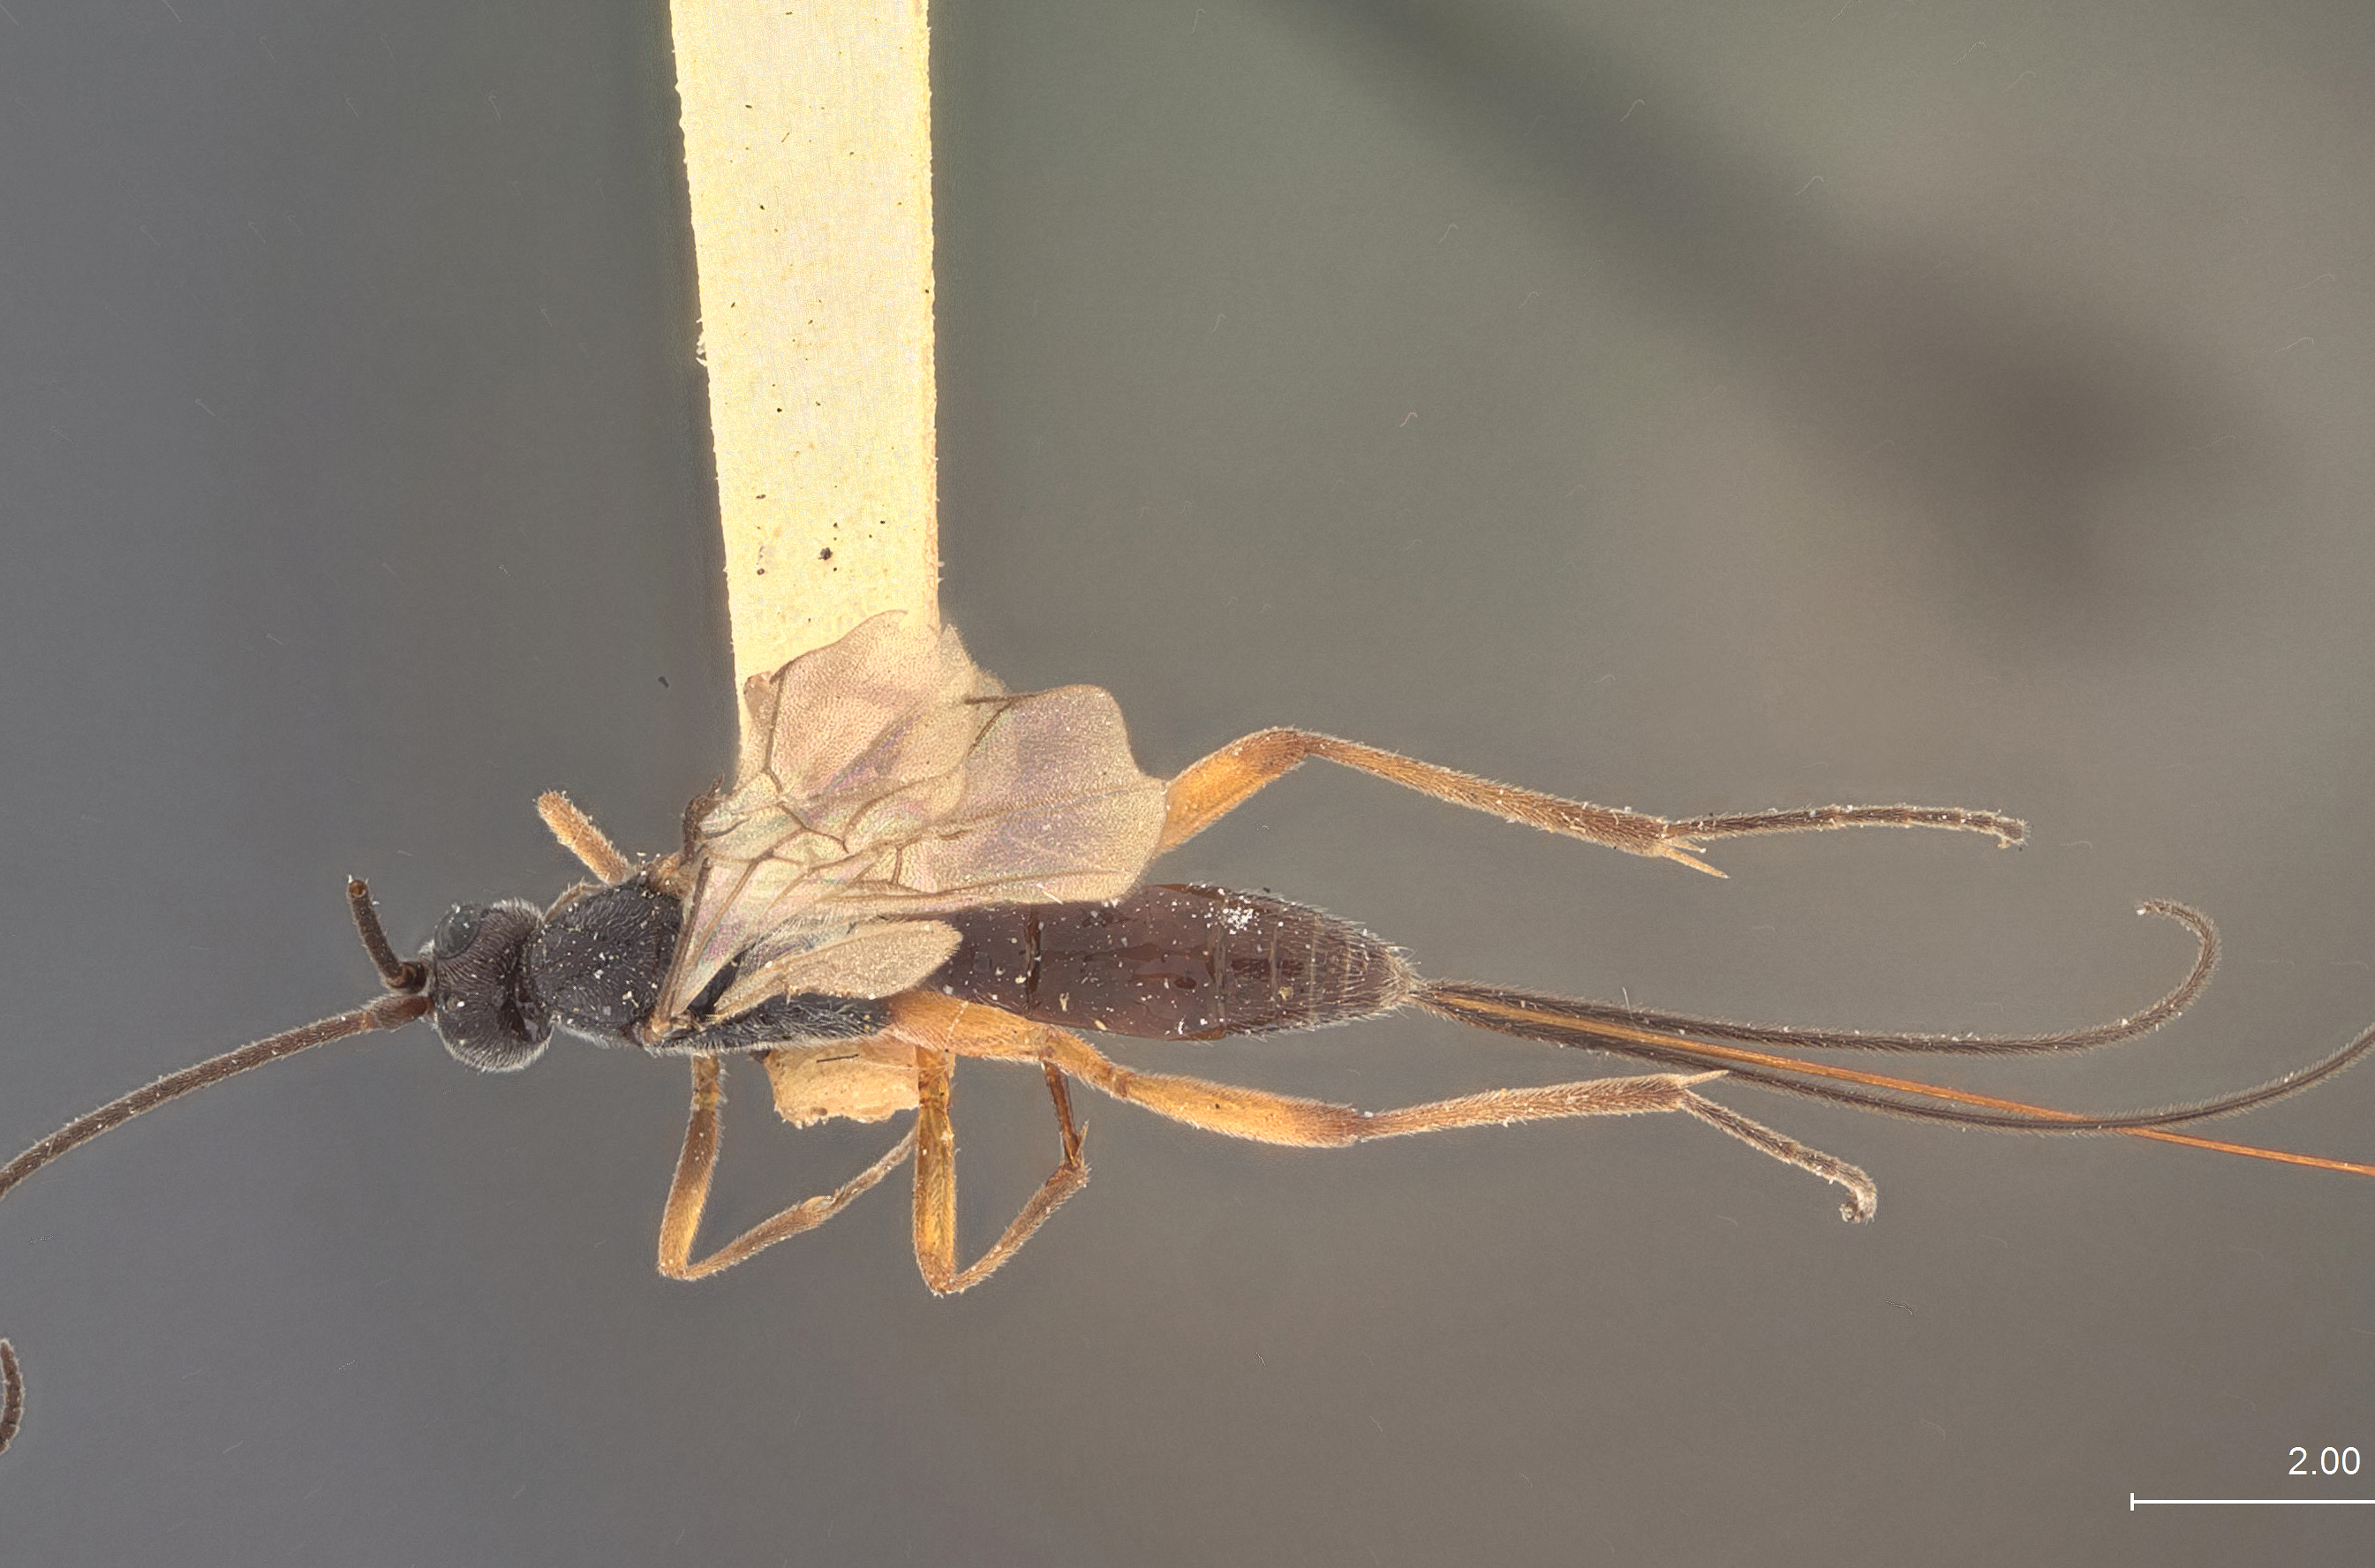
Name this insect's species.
Orgilus politus
